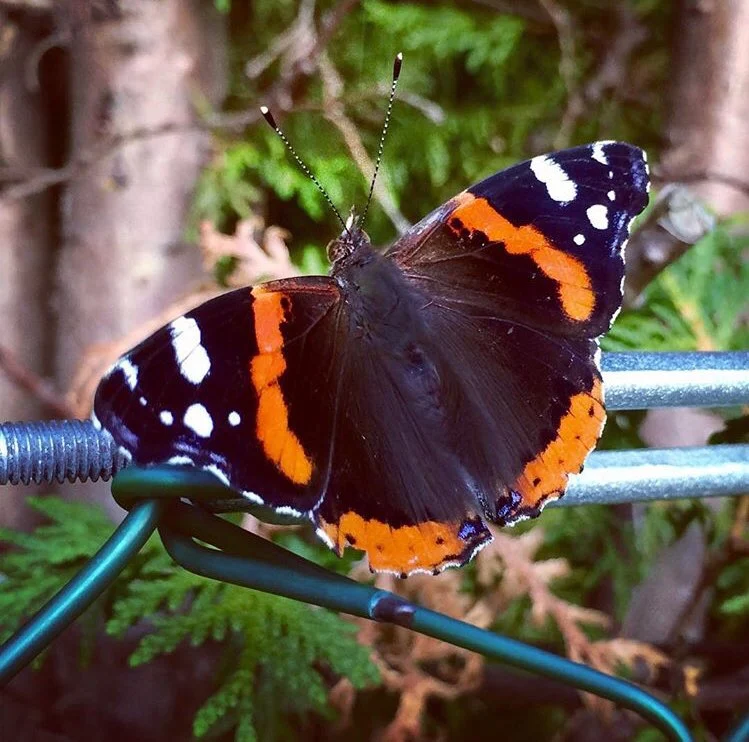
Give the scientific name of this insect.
Vanessa atalanta
